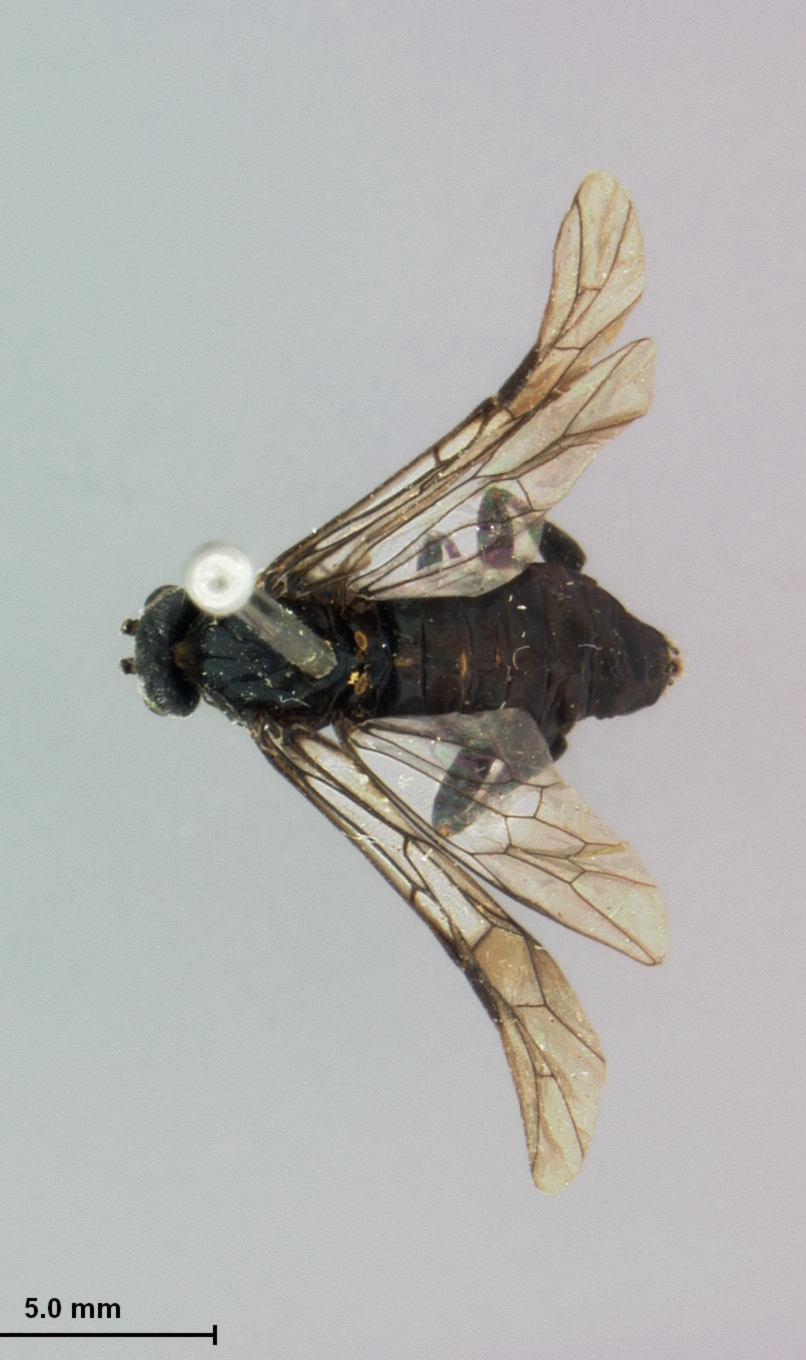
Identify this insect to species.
Croesus orientalis
